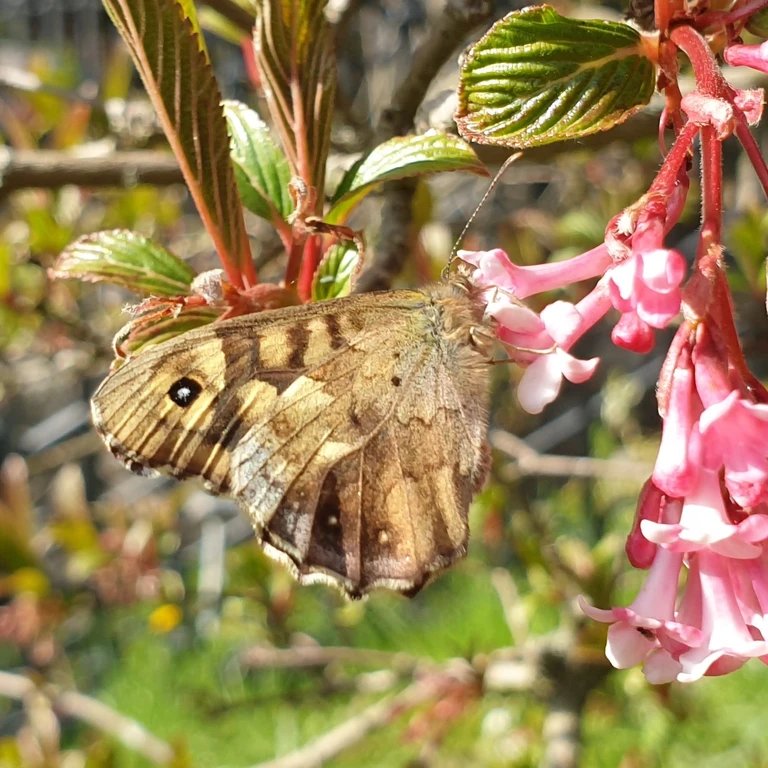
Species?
Pararge aegeria
